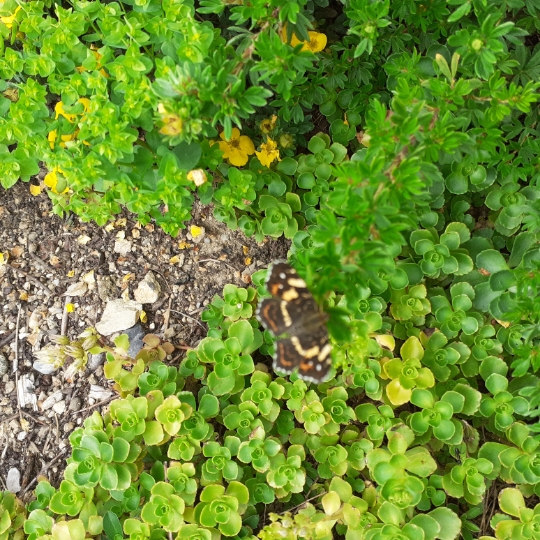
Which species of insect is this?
Araschnia levana
